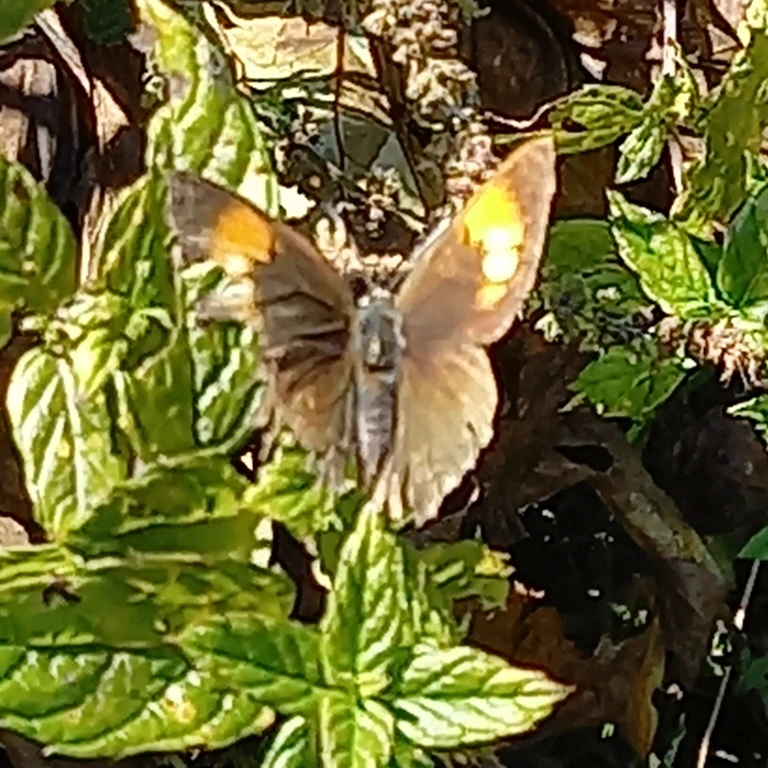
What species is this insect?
Thecla betulae
